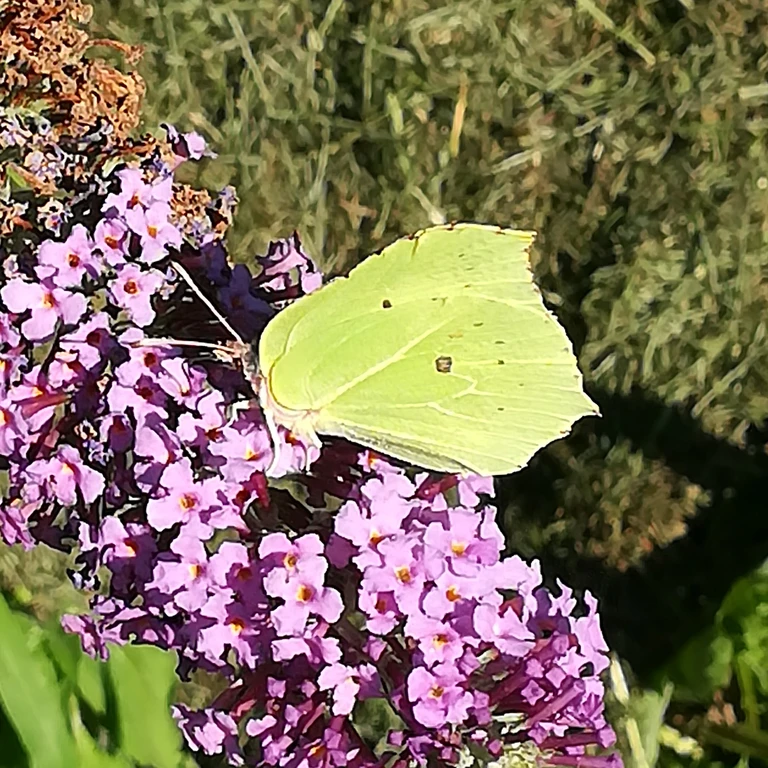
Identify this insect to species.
Gonepteryx rhamni
